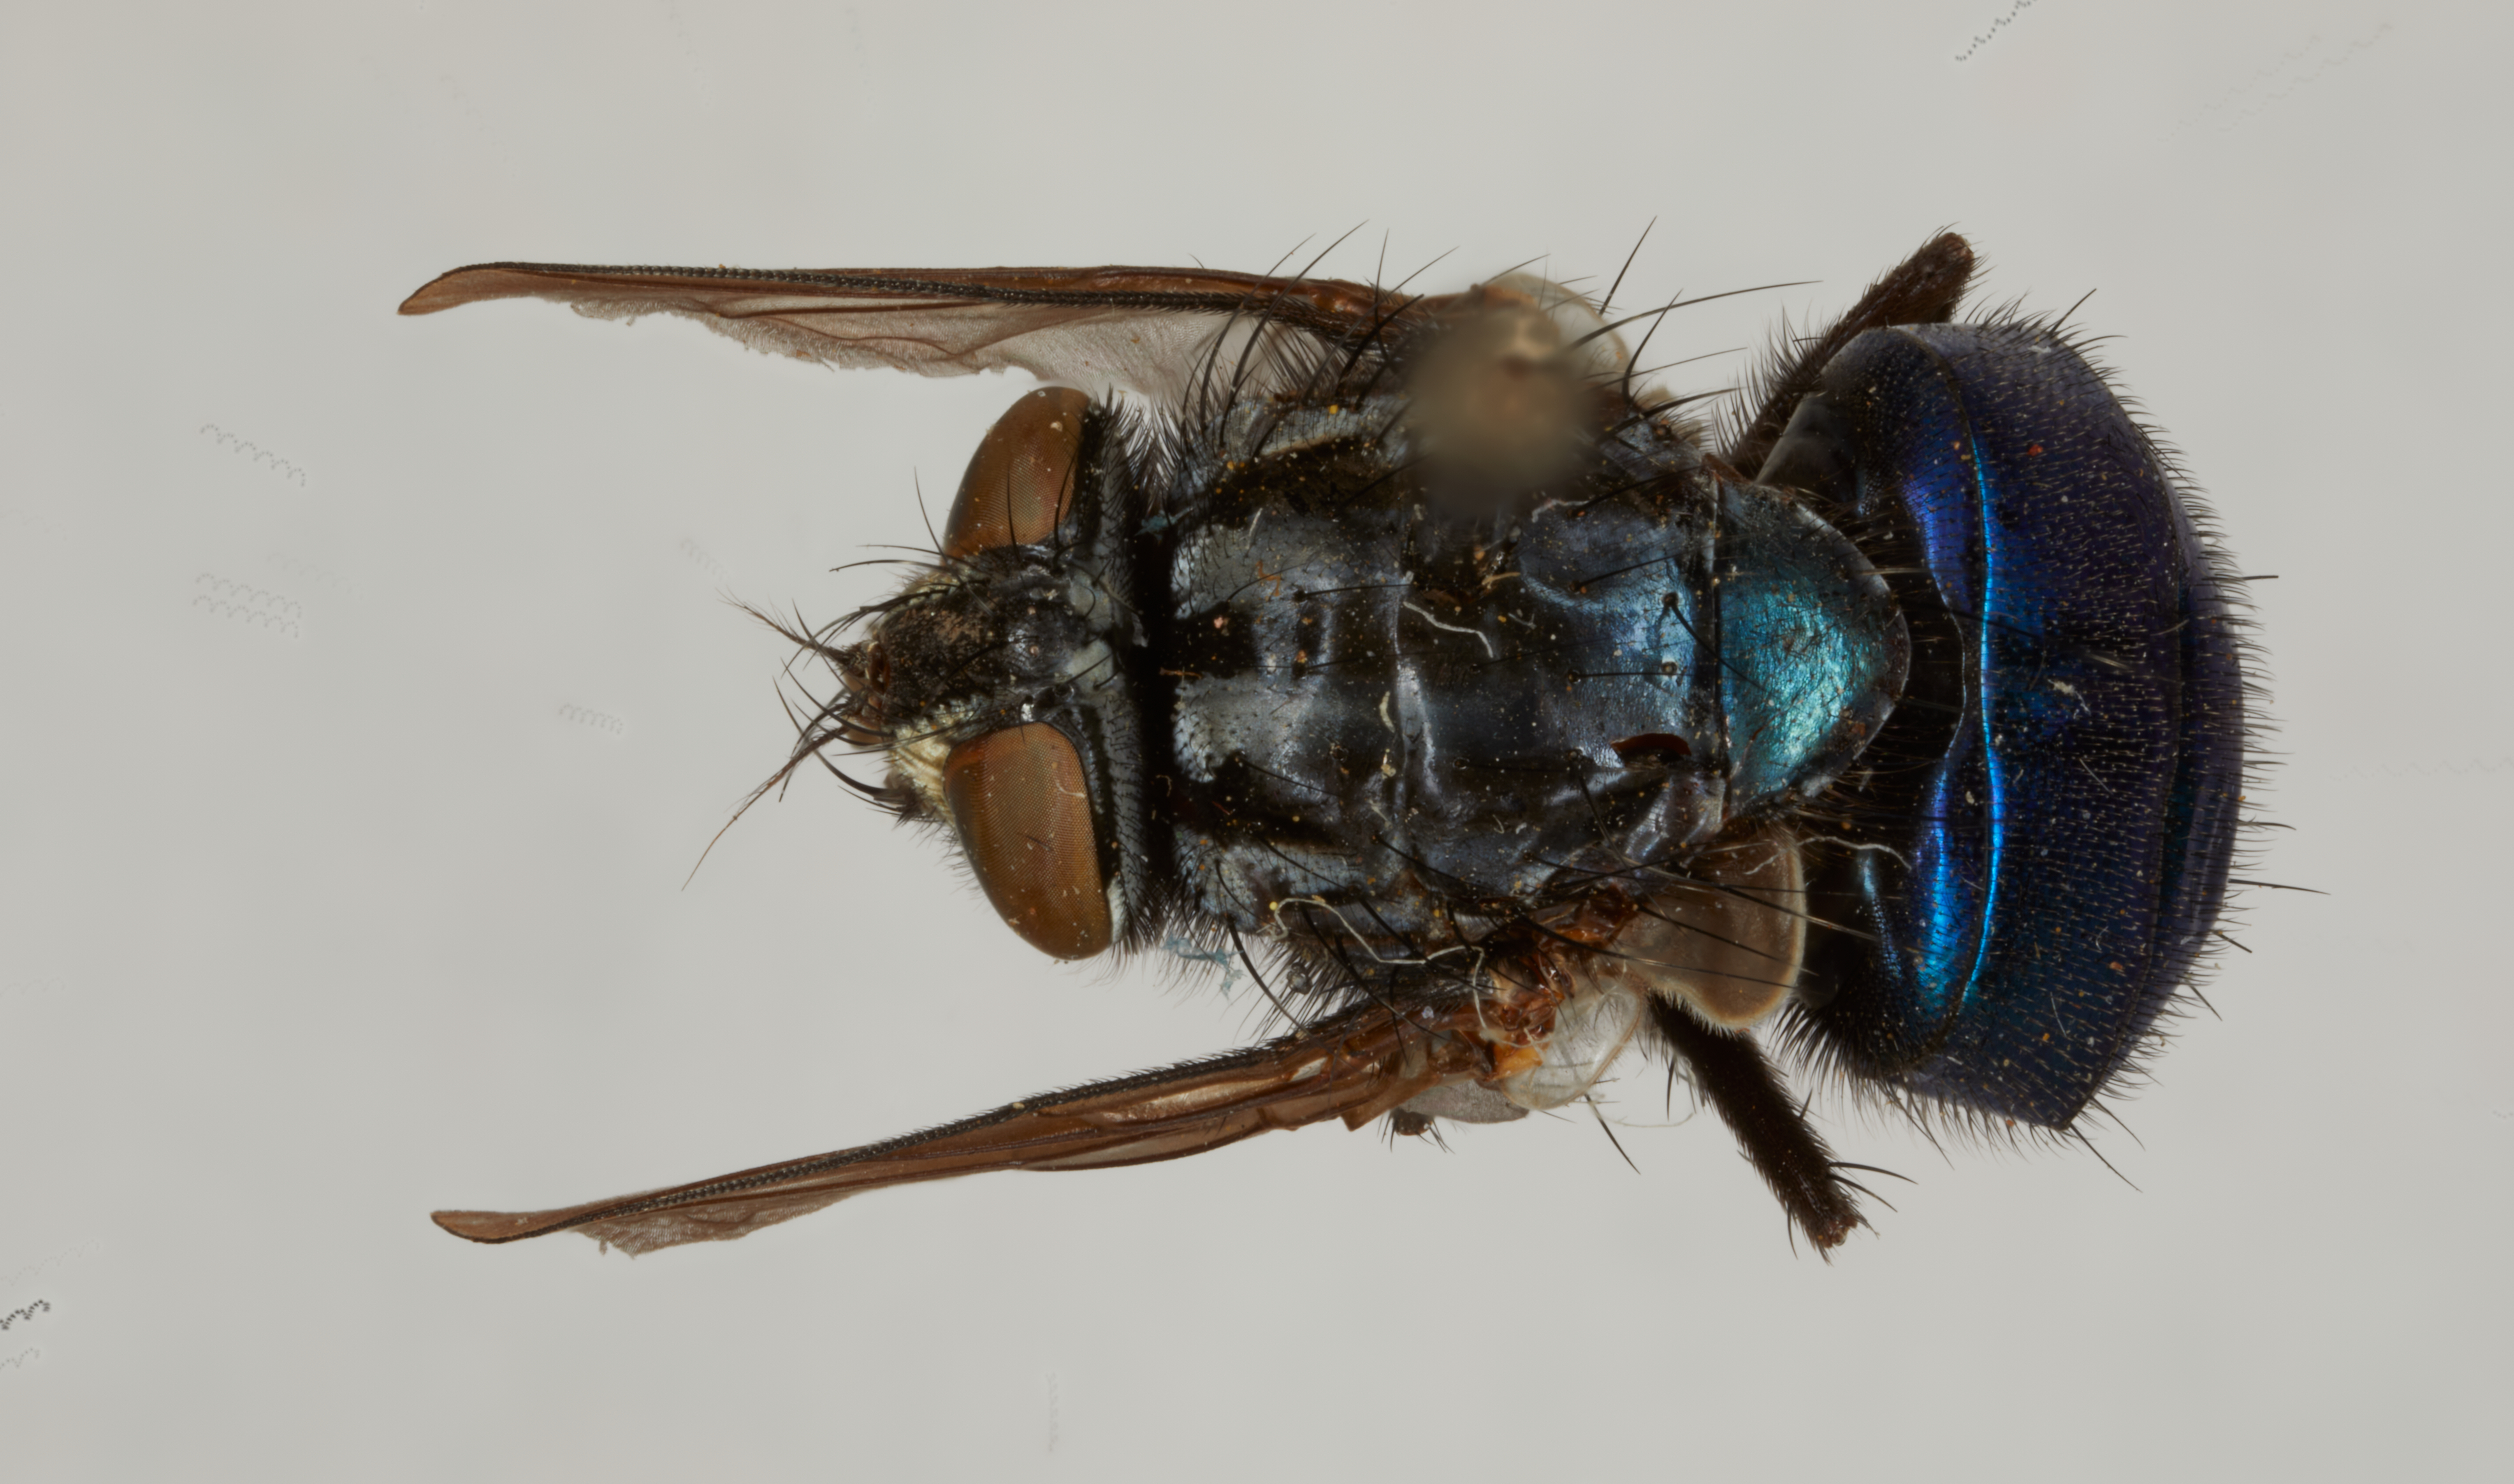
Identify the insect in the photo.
Sarconesiopsis caerulea
